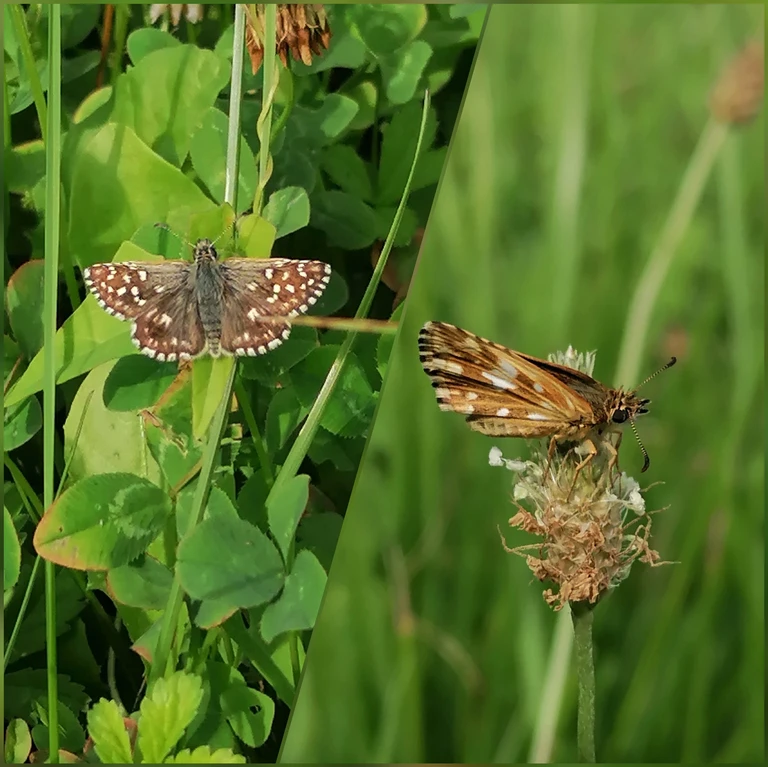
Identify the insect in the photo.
Pyrgus malvae
